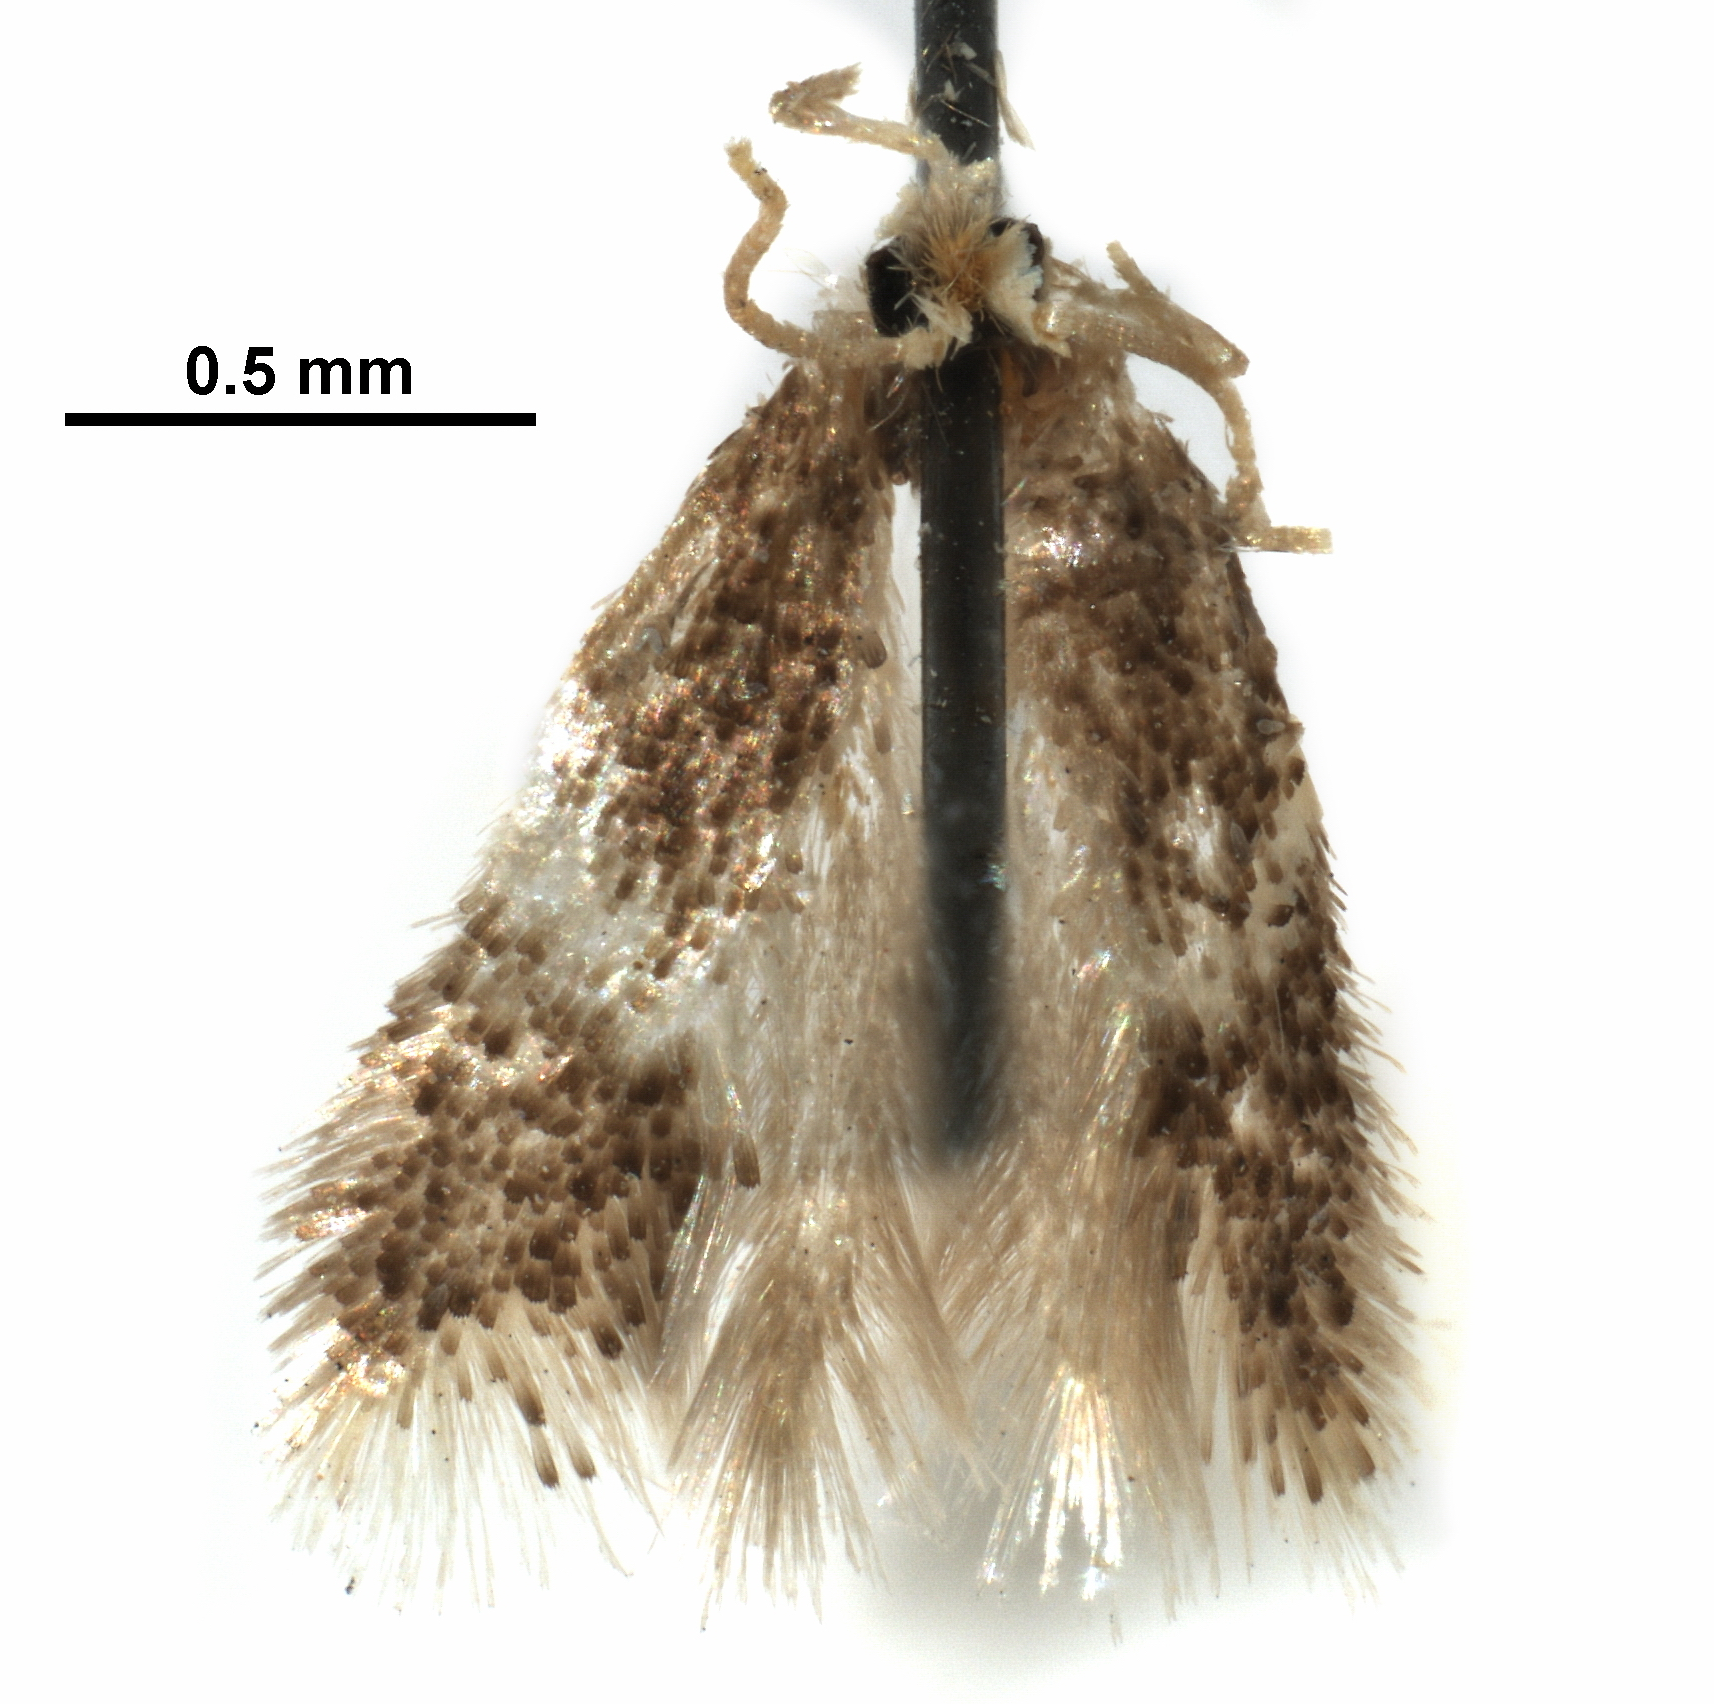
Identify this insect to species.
Ectoedemia ulmella
